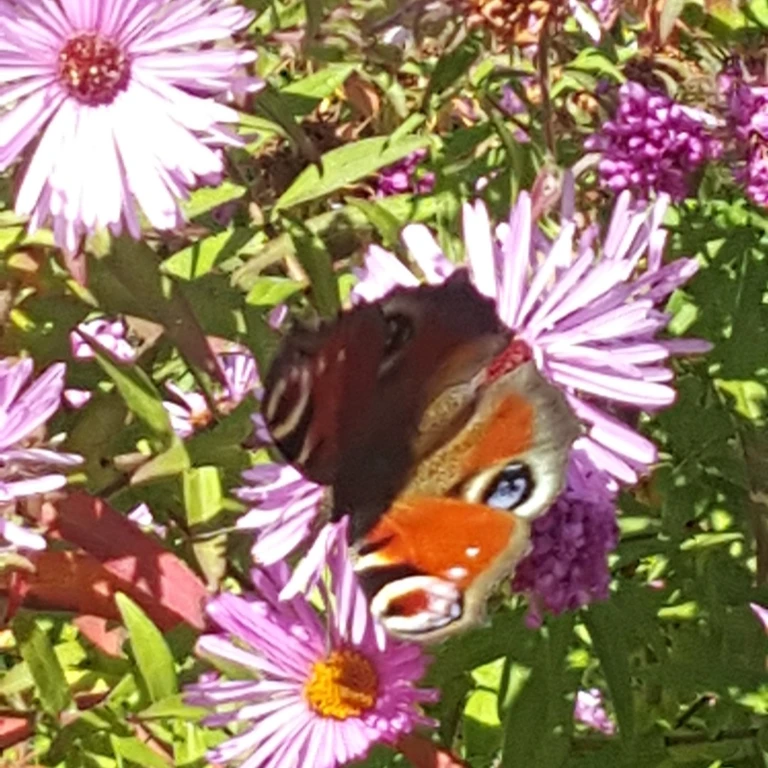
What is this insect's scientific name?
Aglais io
